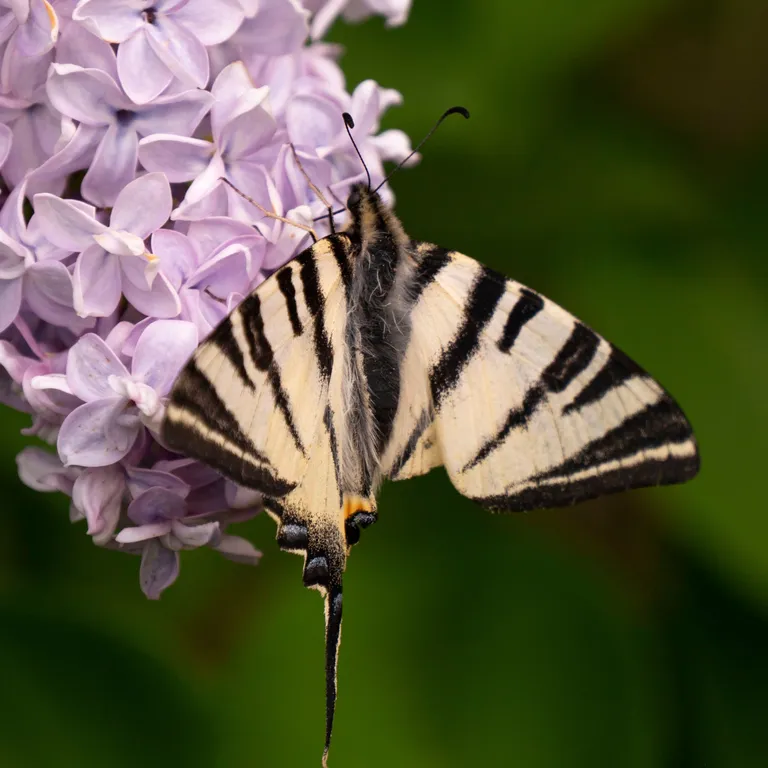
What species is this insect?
Iphiclides podalirius
